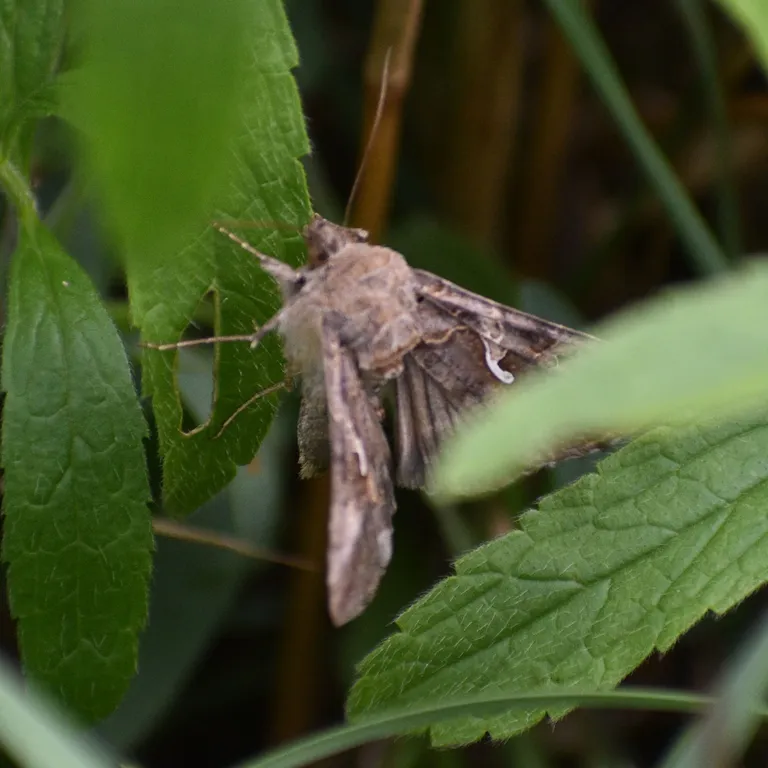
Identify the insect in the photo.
Autographa gamma
